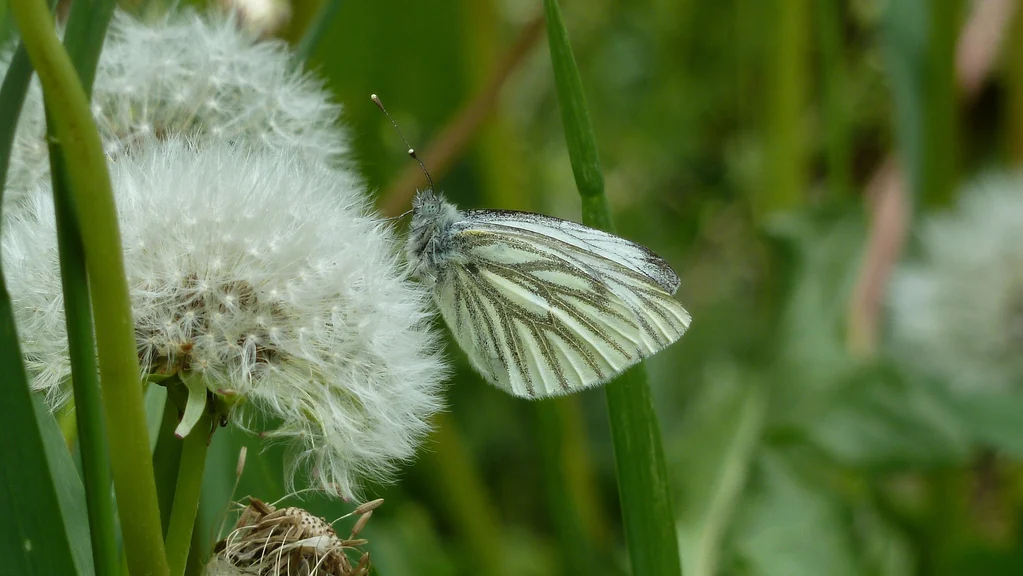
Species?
Pieris napi
